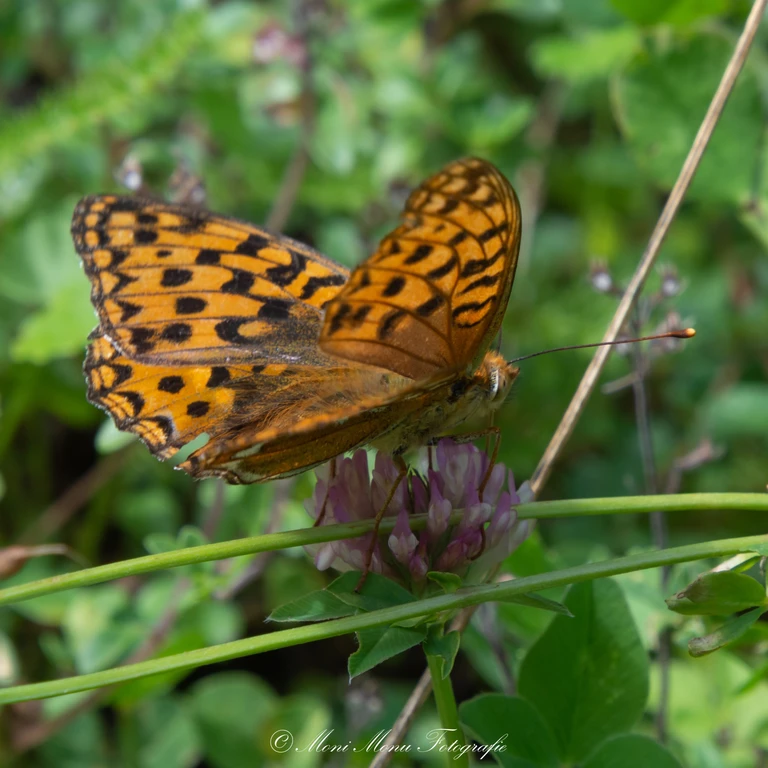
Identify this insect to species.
Fabriciana adippe
